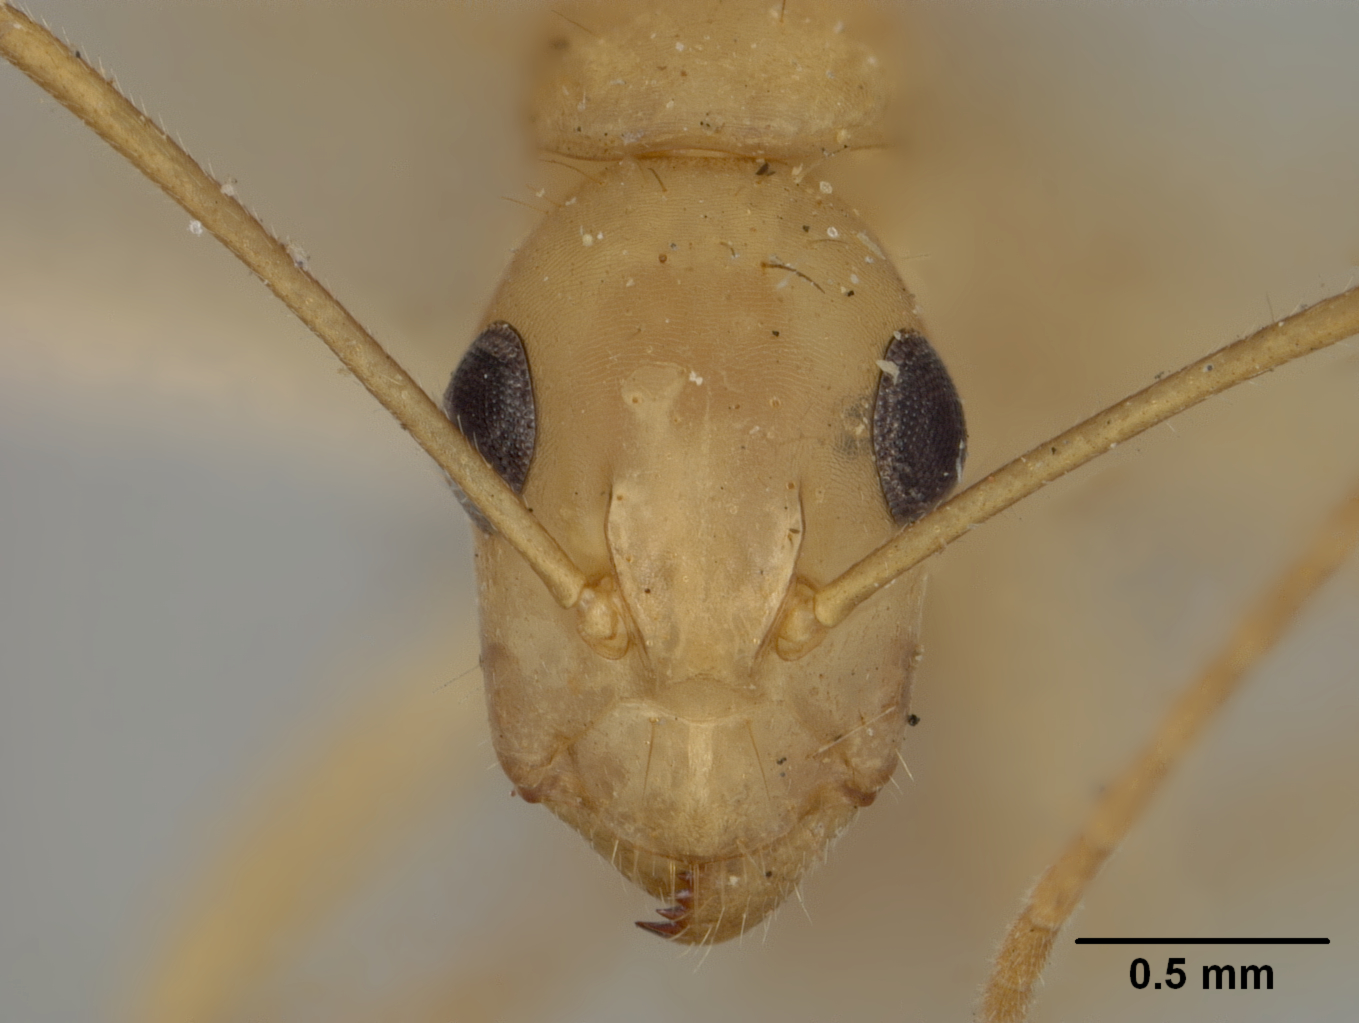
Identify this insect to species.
Camponotus fragilis
